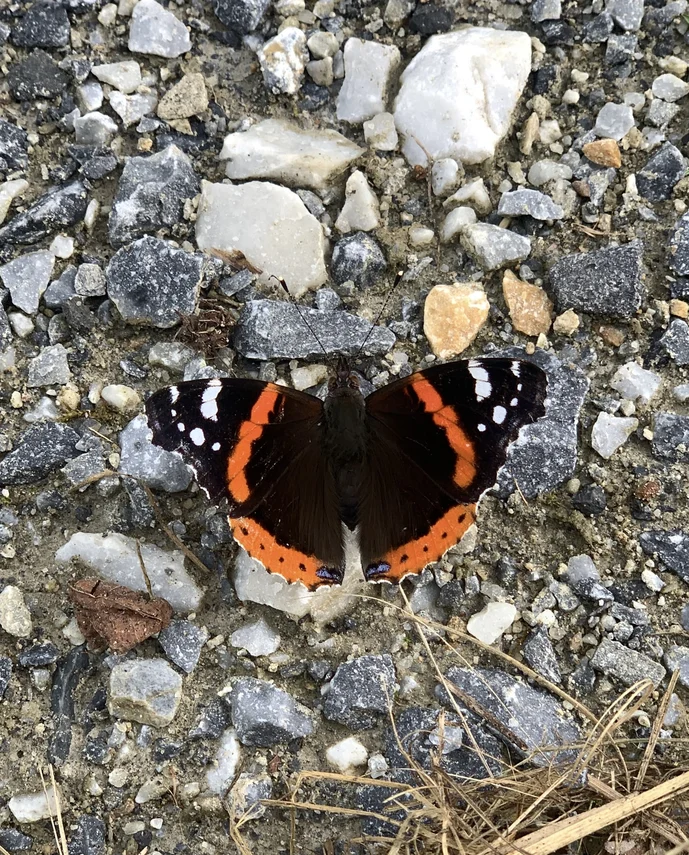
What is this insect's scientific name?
Vanessa atalanta
